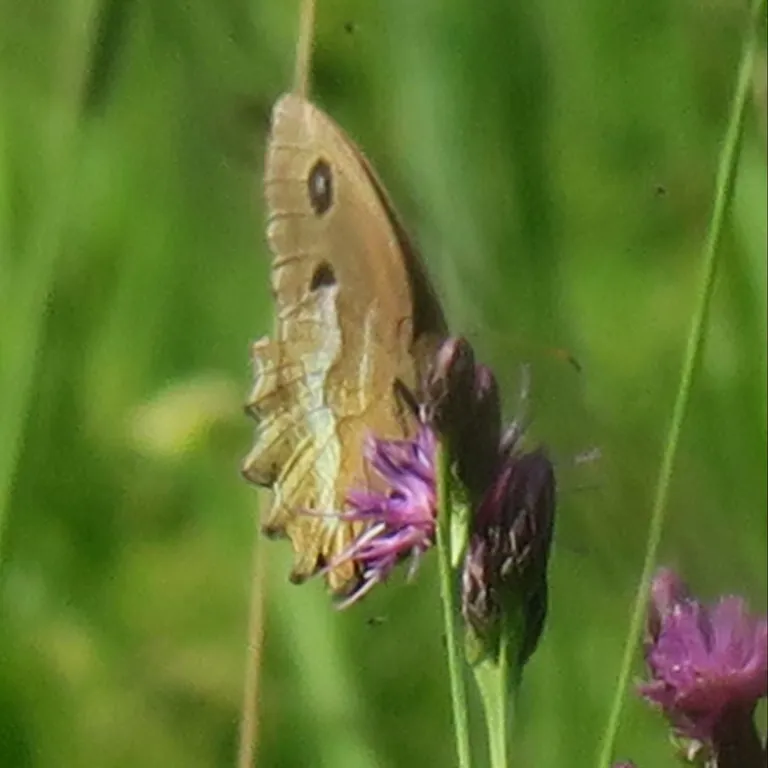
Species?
Minois dryas
